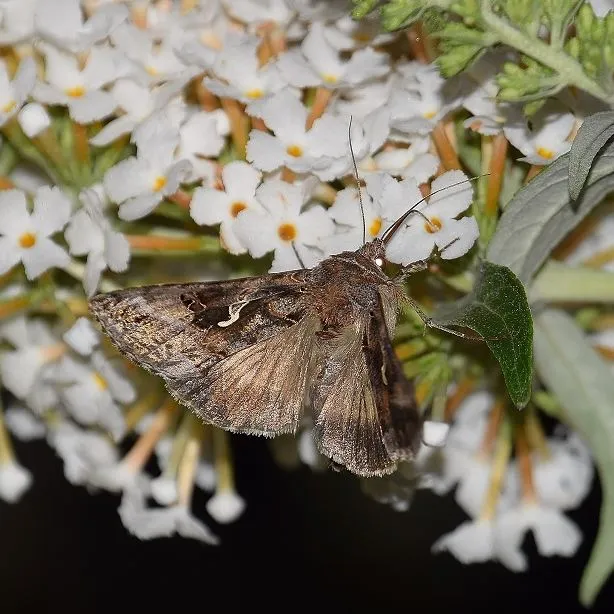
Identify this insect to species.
Autographa gamma
